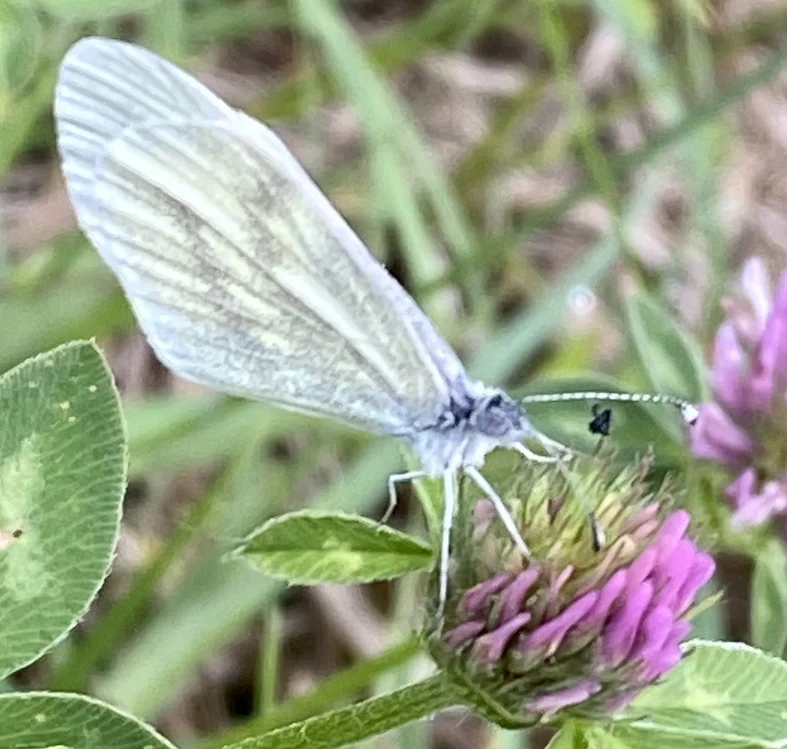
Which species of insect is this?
Leptidea sinapis/juvernica
